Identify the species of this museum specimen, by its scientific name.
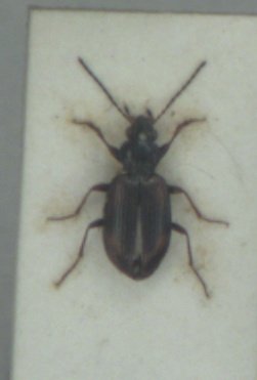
Bembidion bruxellense
